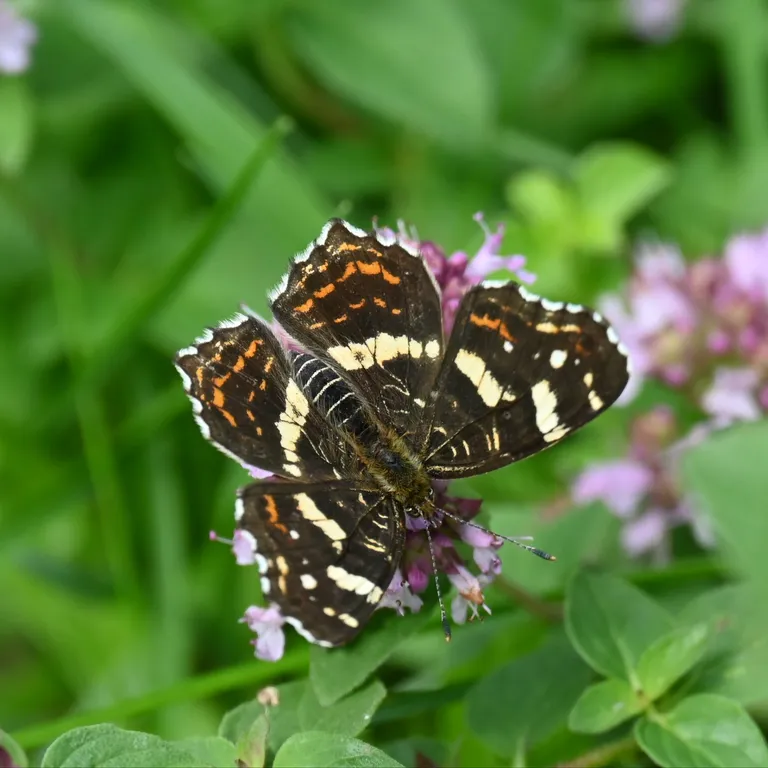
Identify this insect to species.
Araschnia levana
